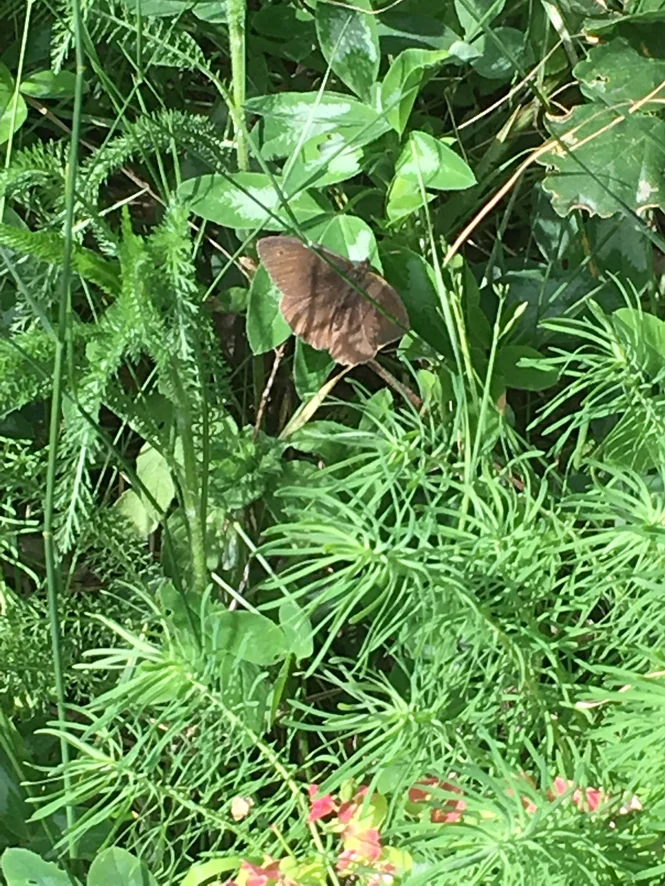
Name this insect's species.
Maniola jurtina
